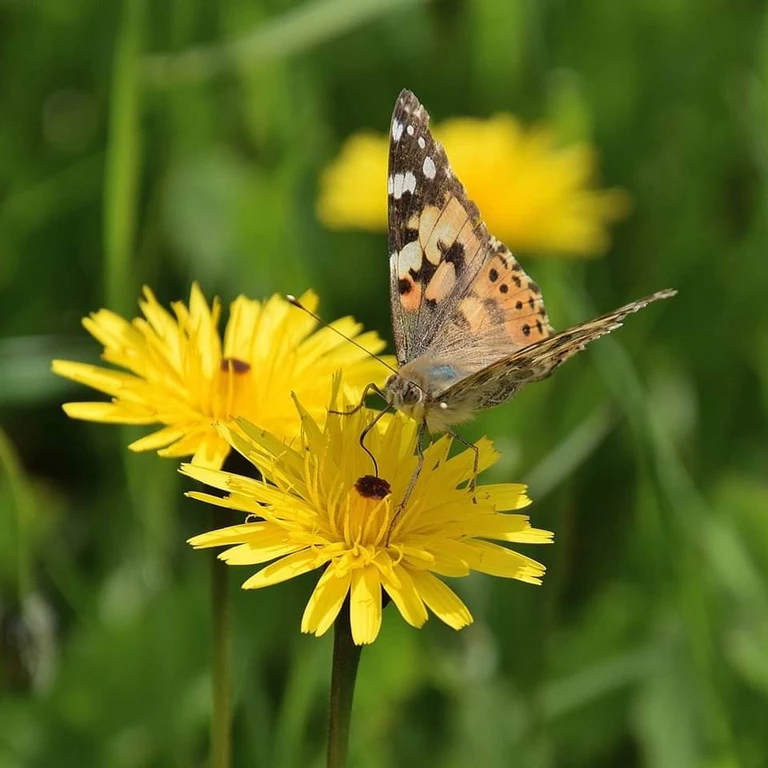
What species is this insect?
Vanessa cardui
